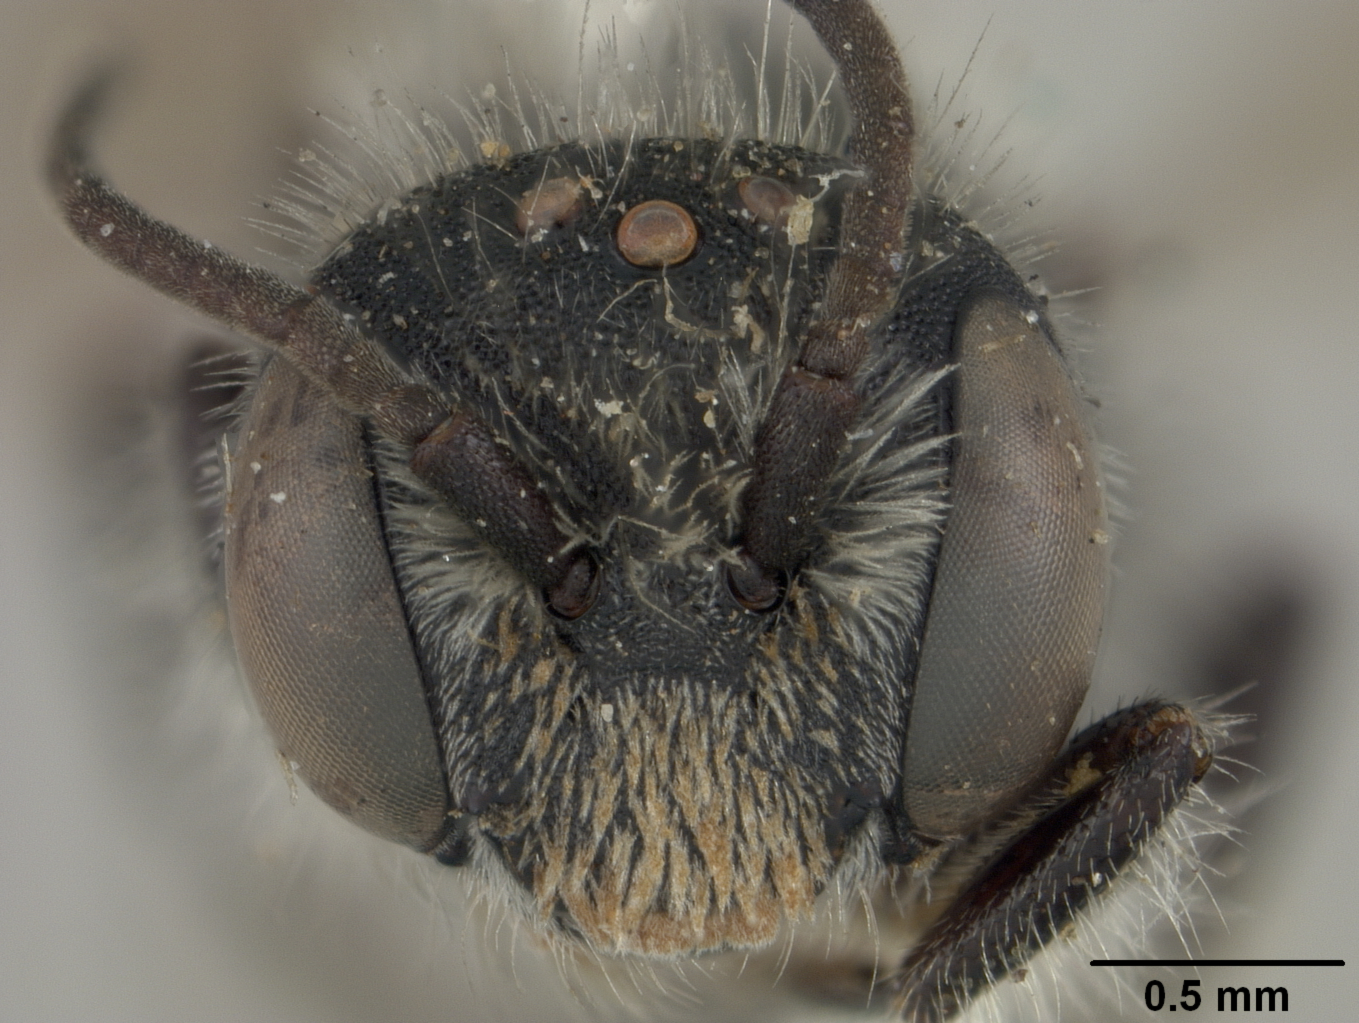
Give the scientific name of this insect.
Robertsonella gleasoni
